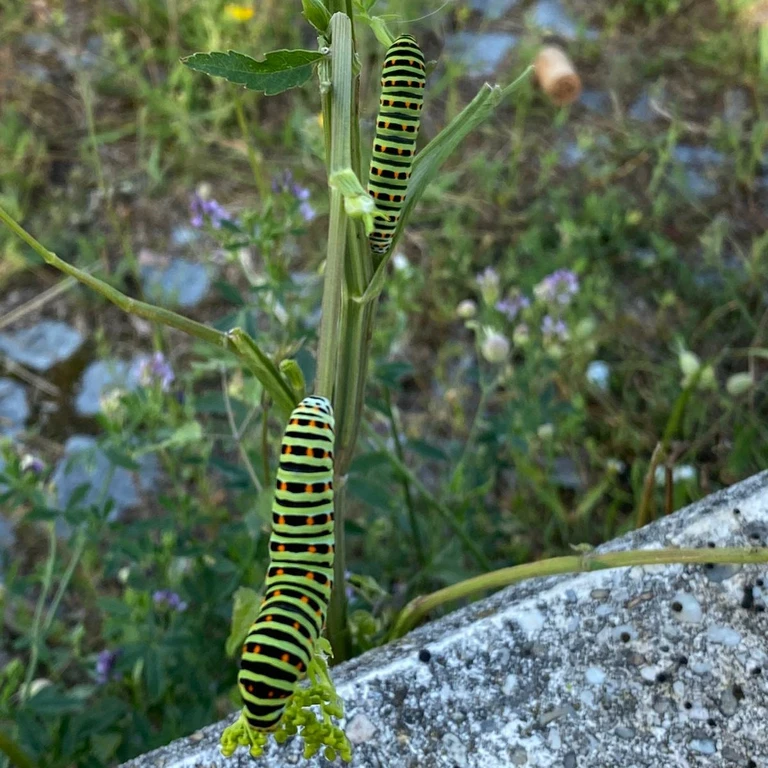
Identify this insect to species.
Papilio machaon
